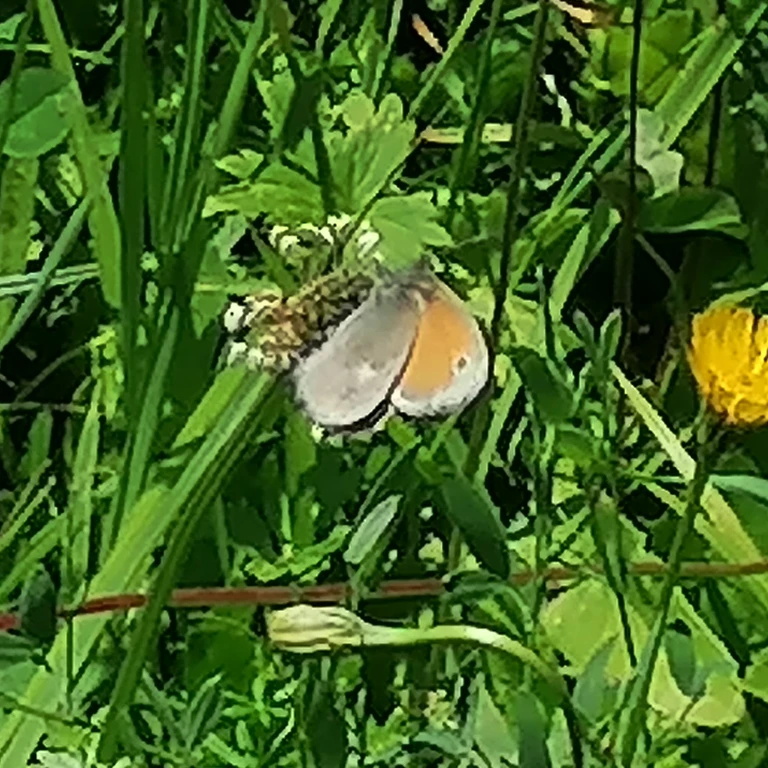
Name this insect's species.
Coenonympha pamphilus
